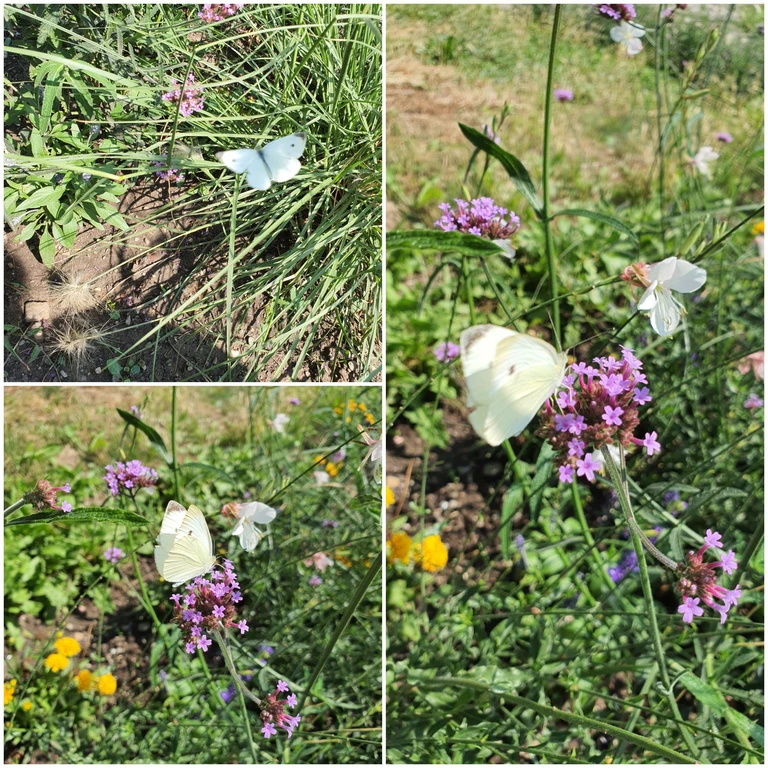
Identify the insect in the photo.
Pieris rapae
